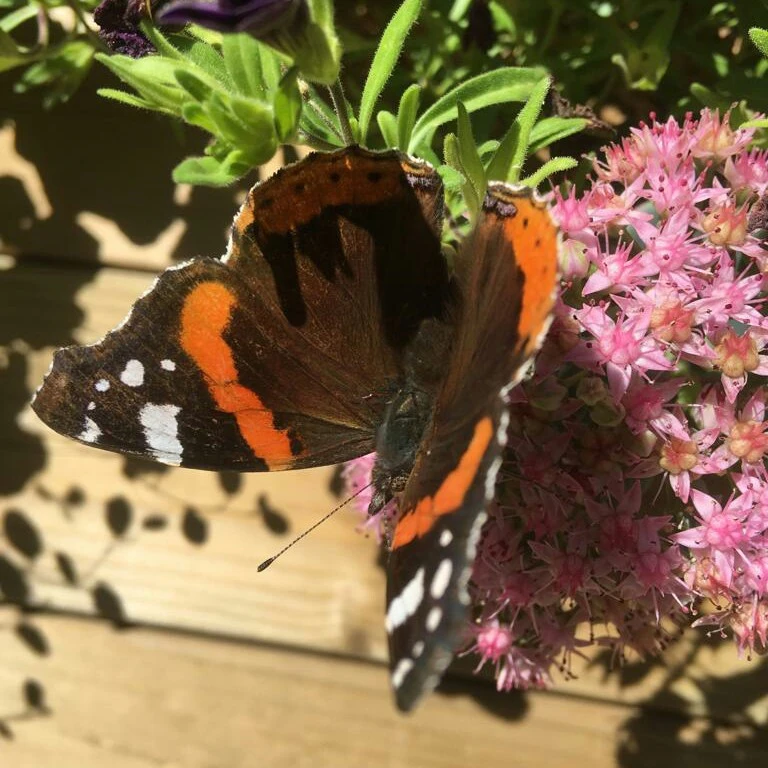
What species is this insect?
Vanessa atalanta
